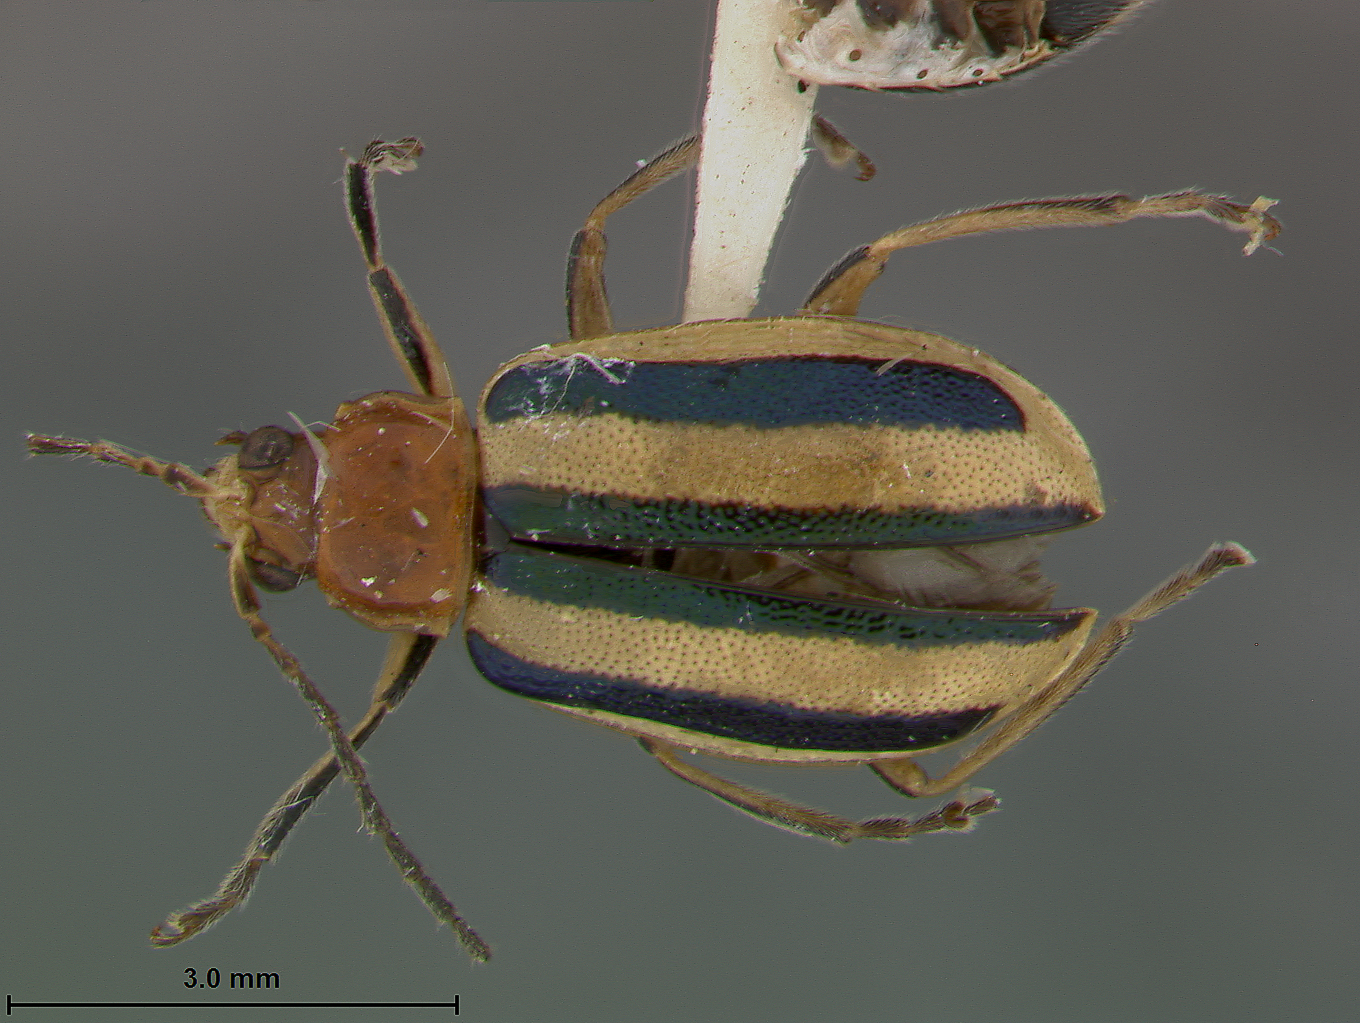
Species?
Galleruca cava
